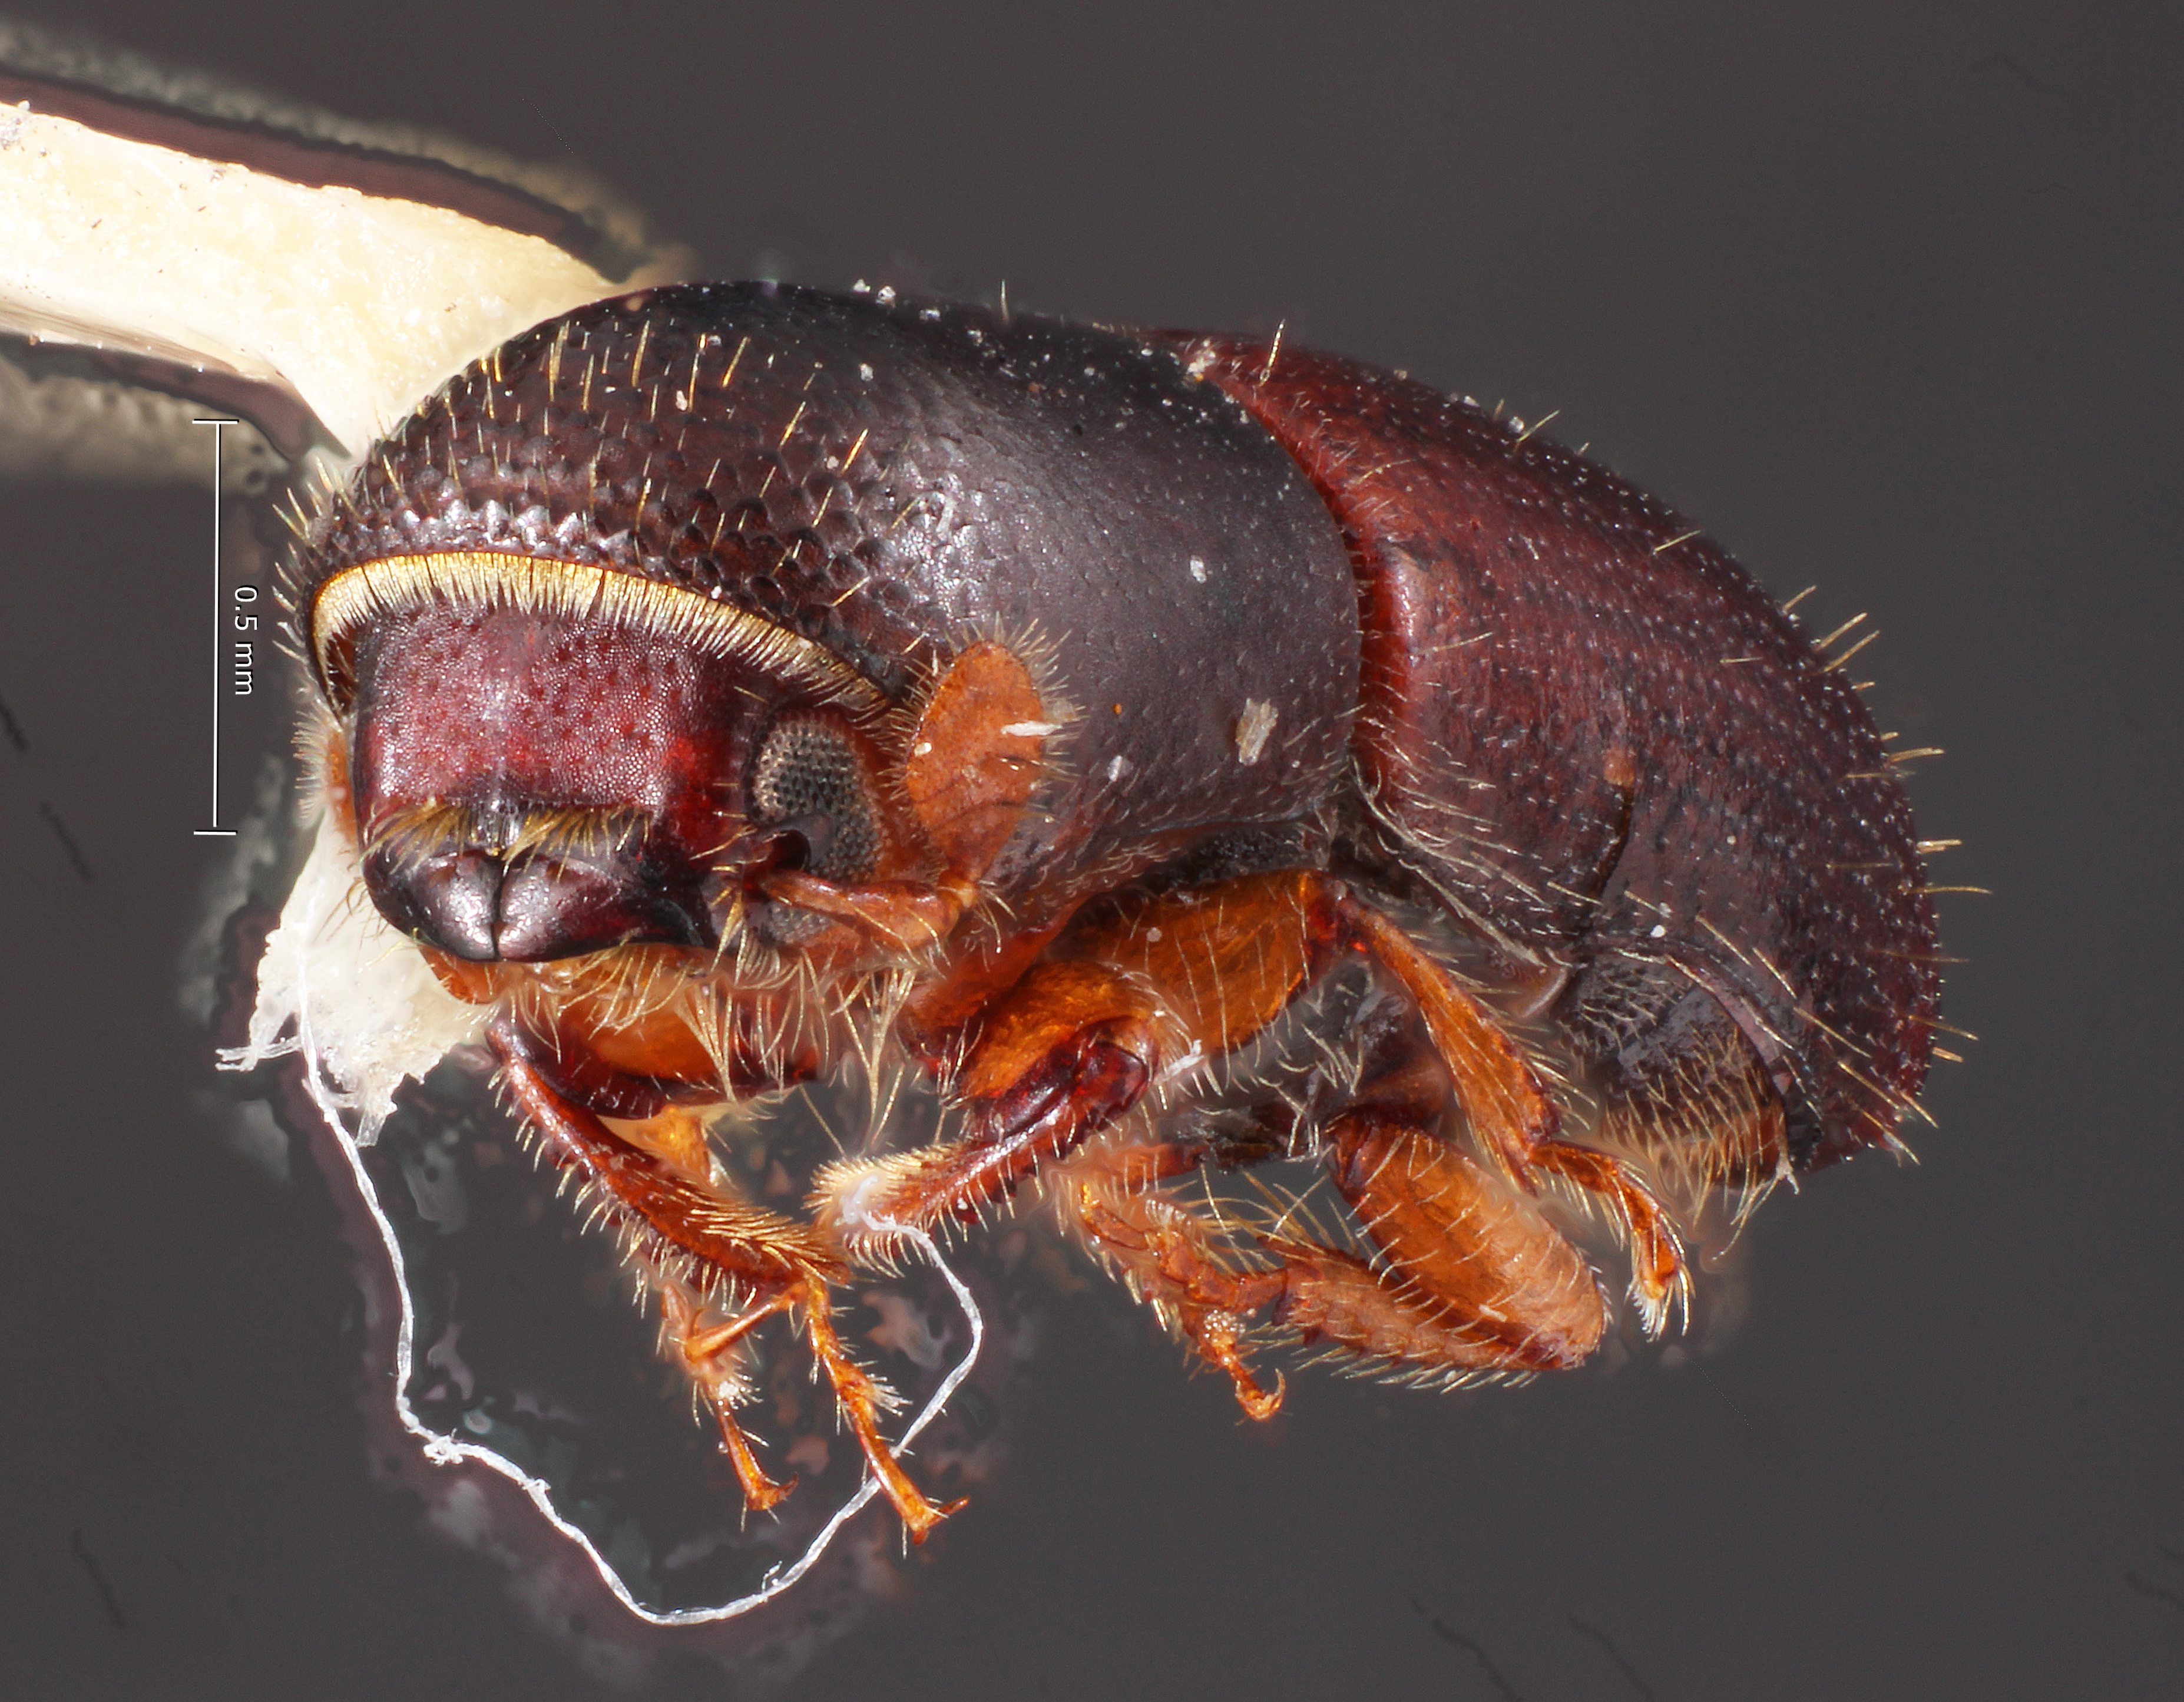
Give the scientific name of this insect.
Monarthrum bicavum
